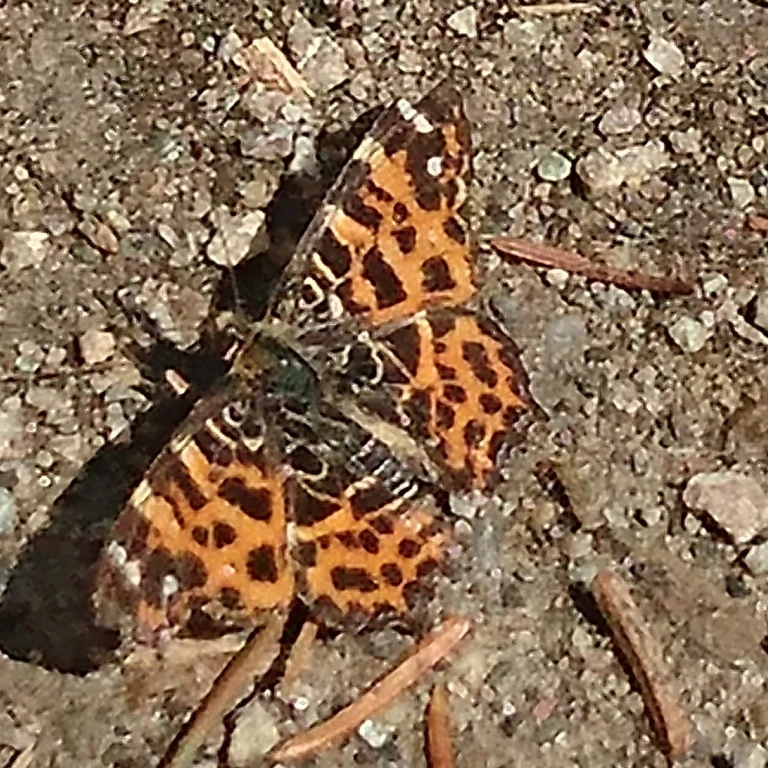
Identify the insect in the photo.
Araschnia levana
